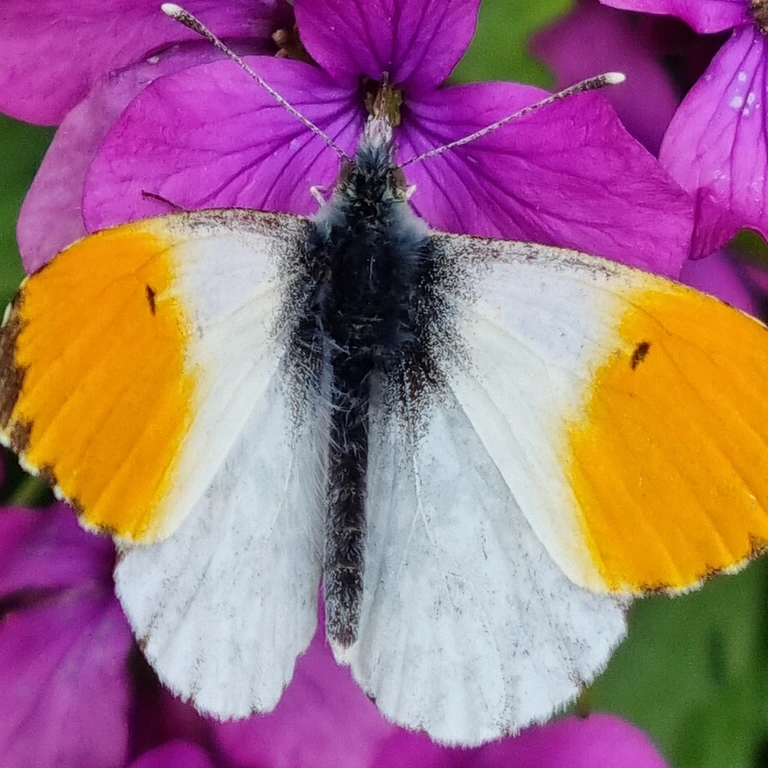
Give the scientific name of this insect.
Anthocharis cardamines
